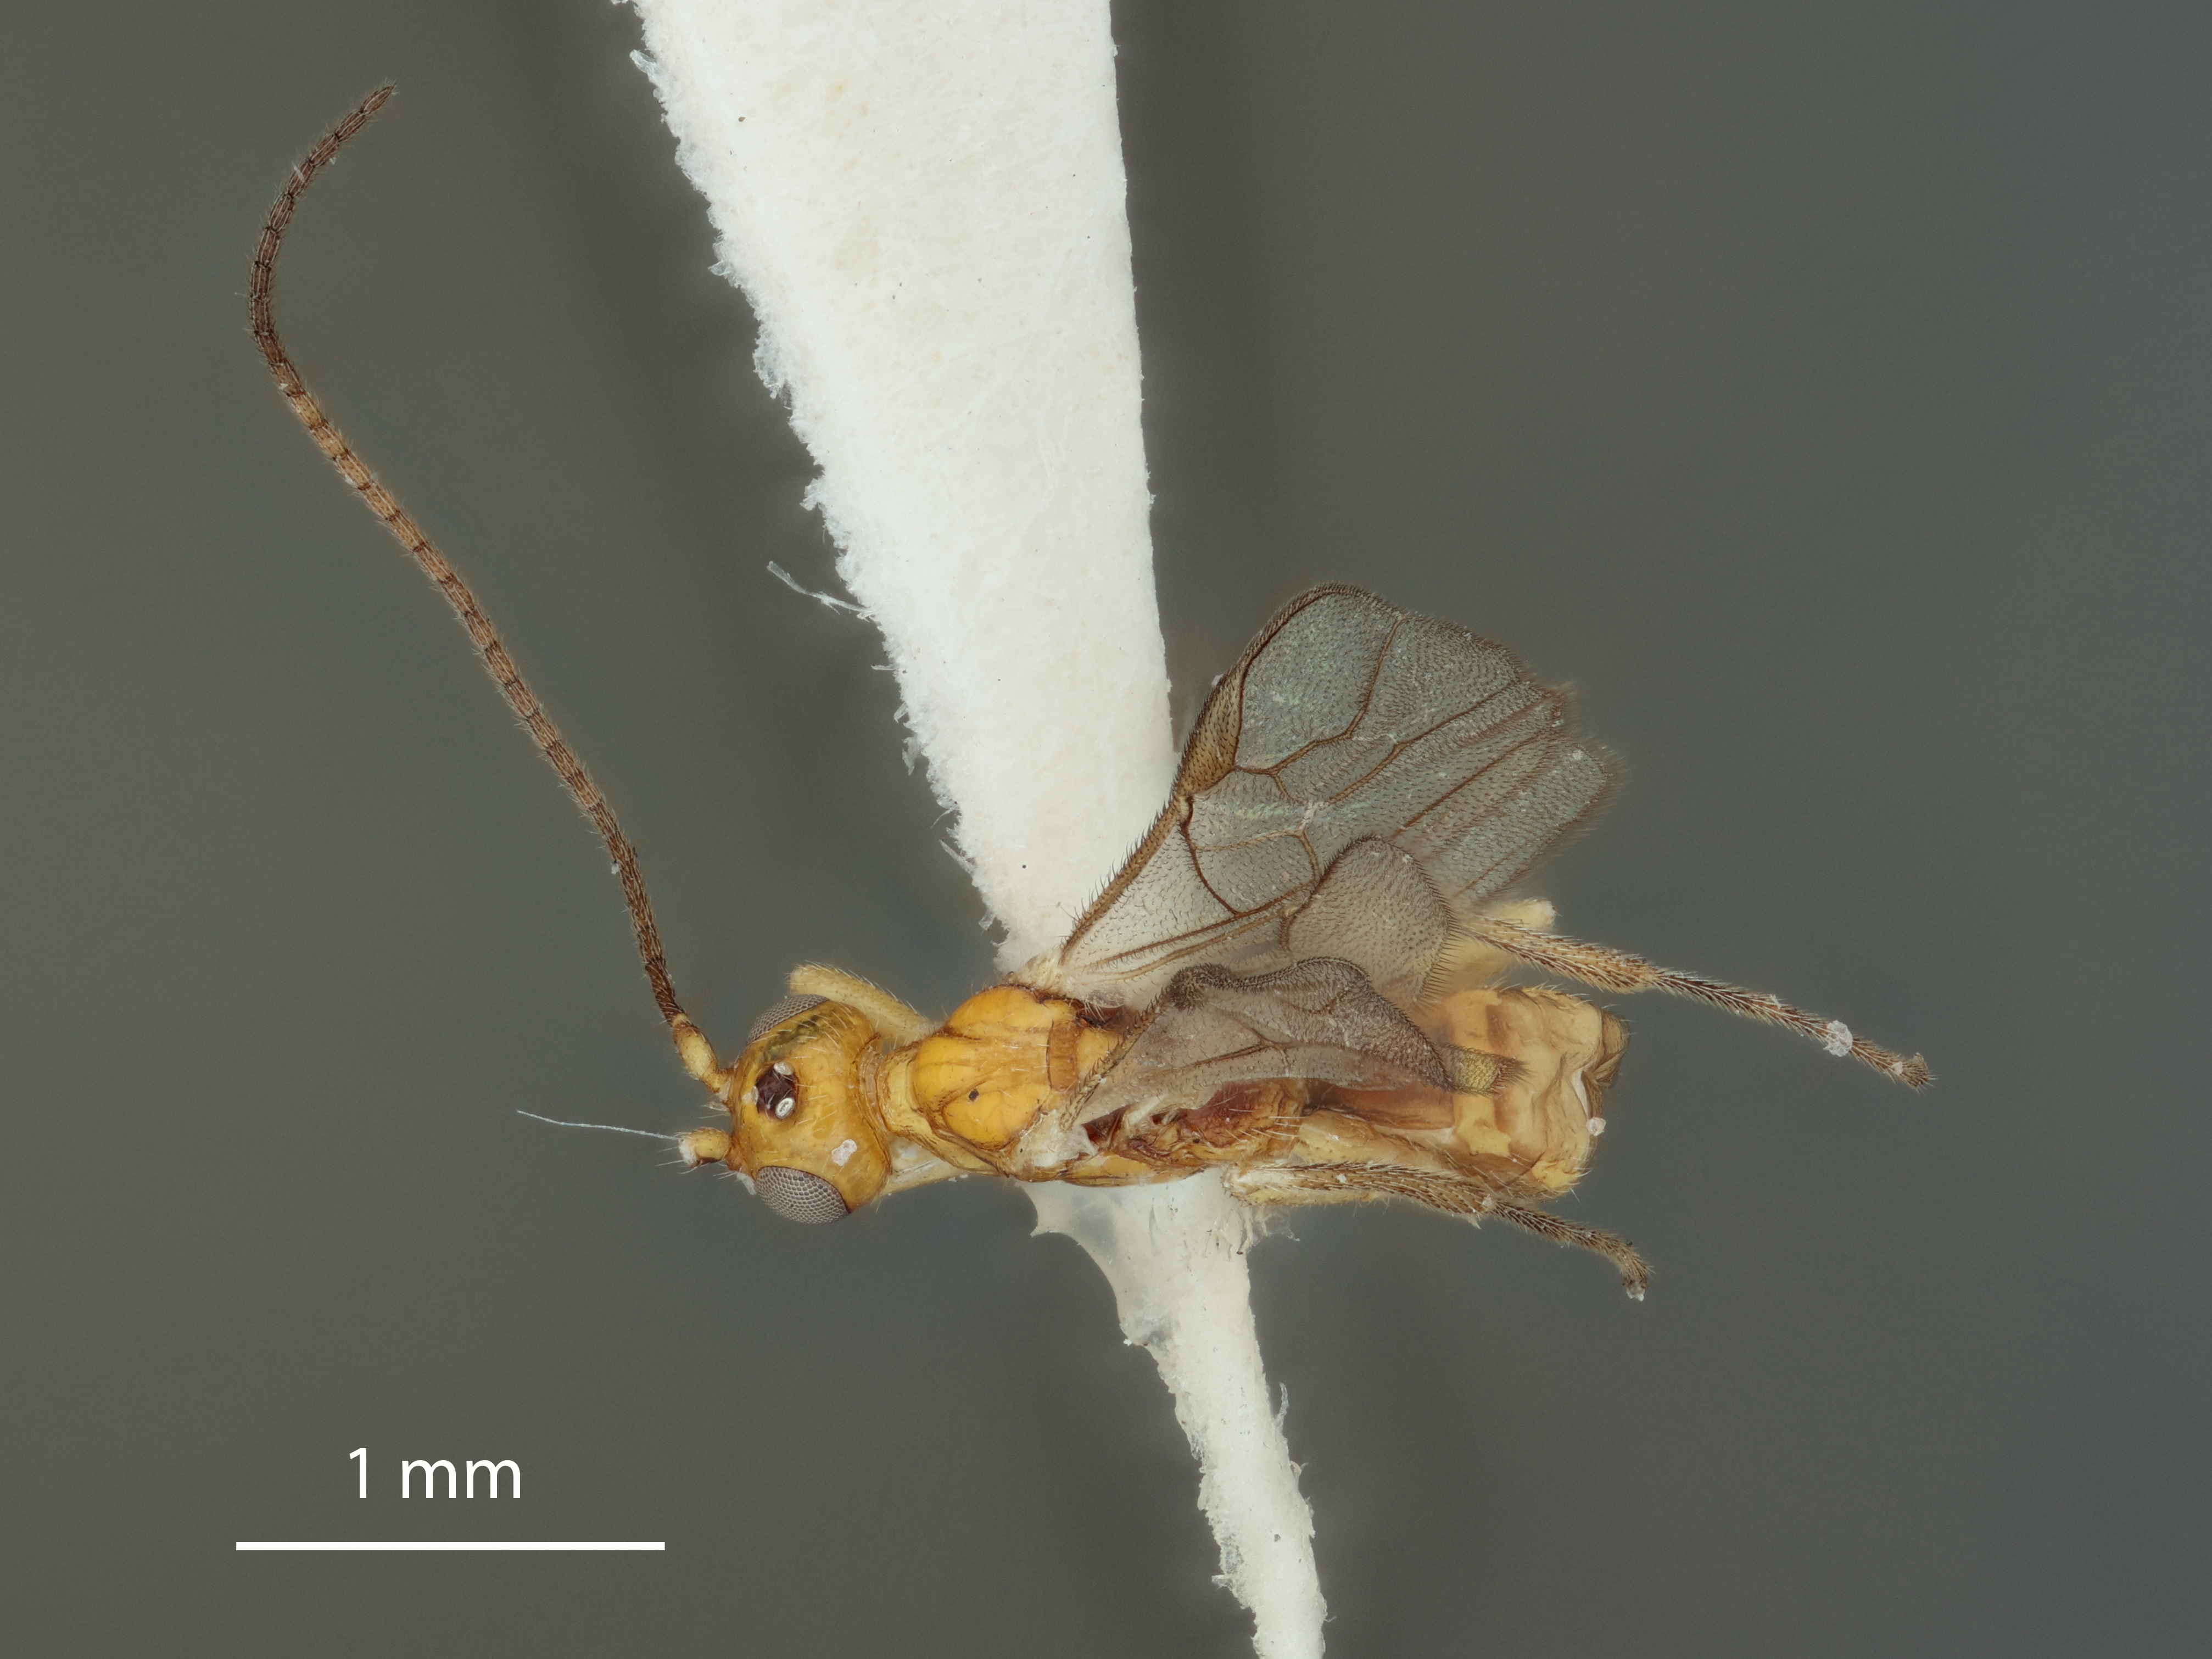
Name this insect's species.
Rhysipolis muesebecki
